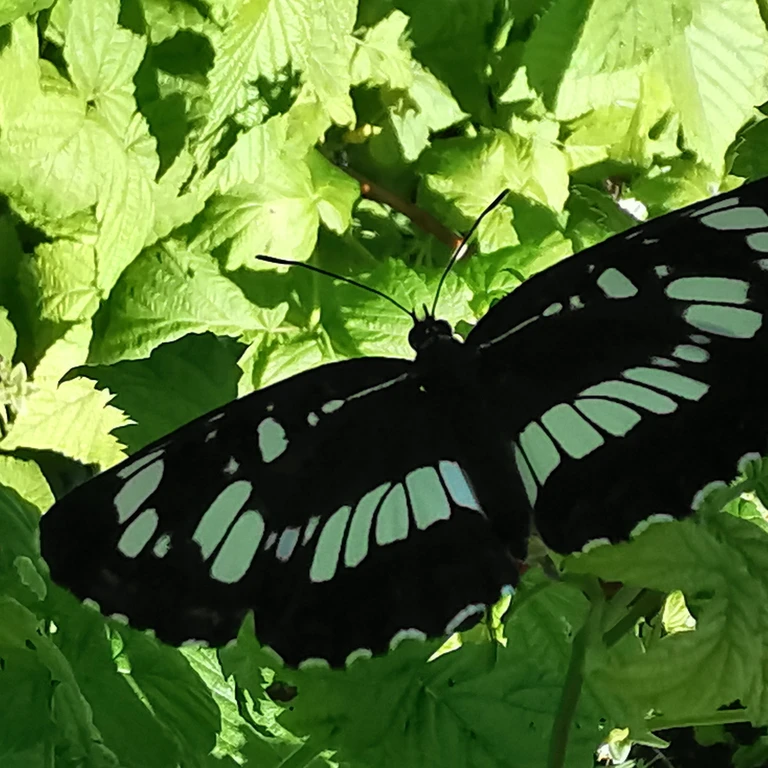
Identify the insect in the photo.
Neptis rivularis
